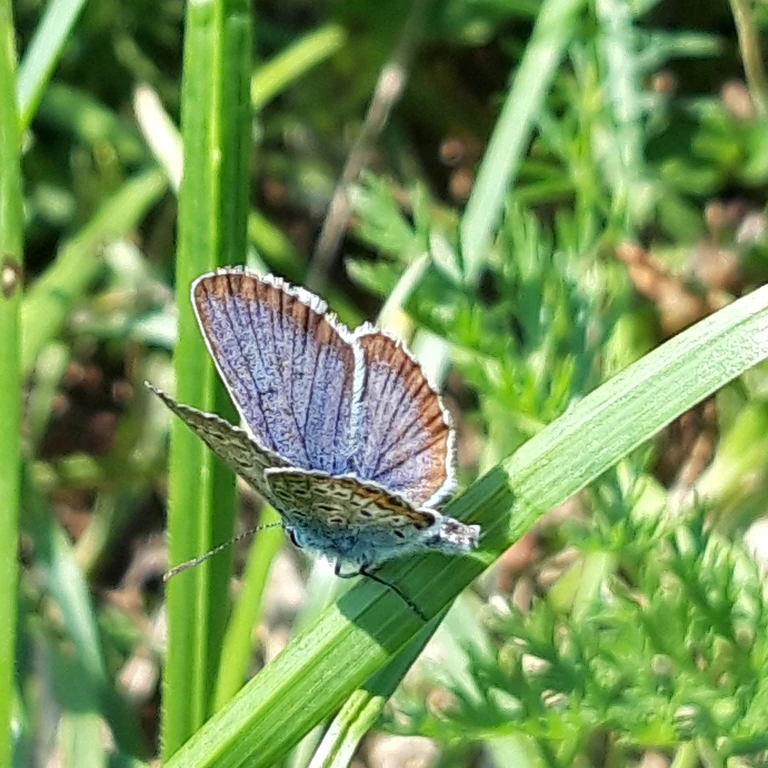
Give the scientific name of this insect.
Plebejus argus
